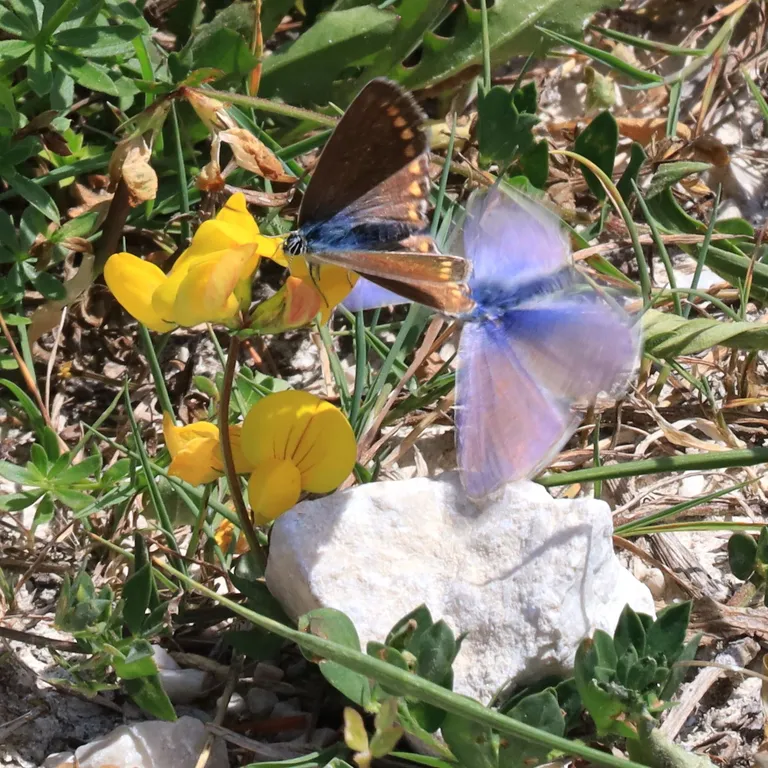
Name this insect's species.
Polyommatus icarus
